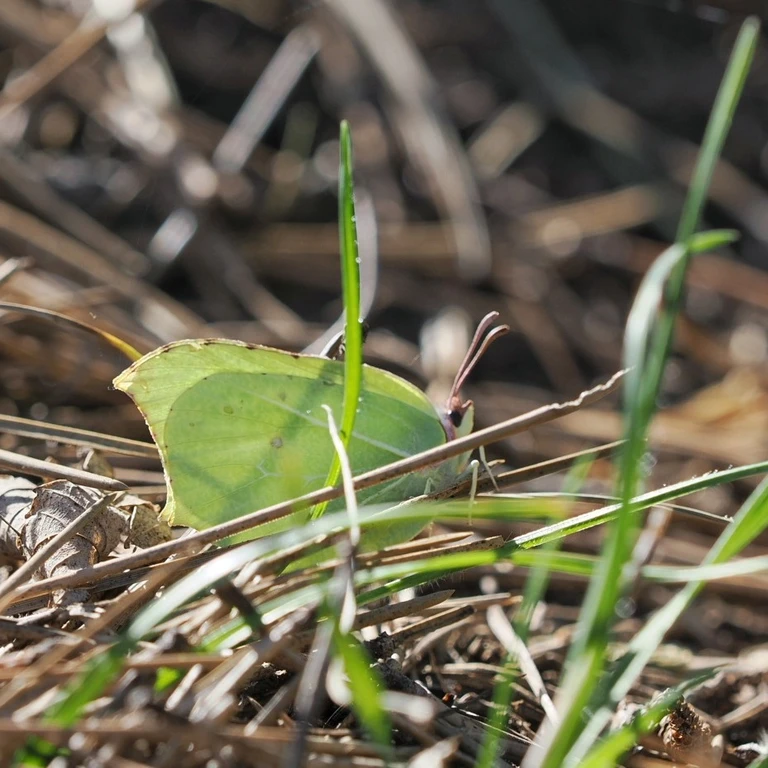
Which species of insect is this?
Gonepteryx rhamni
